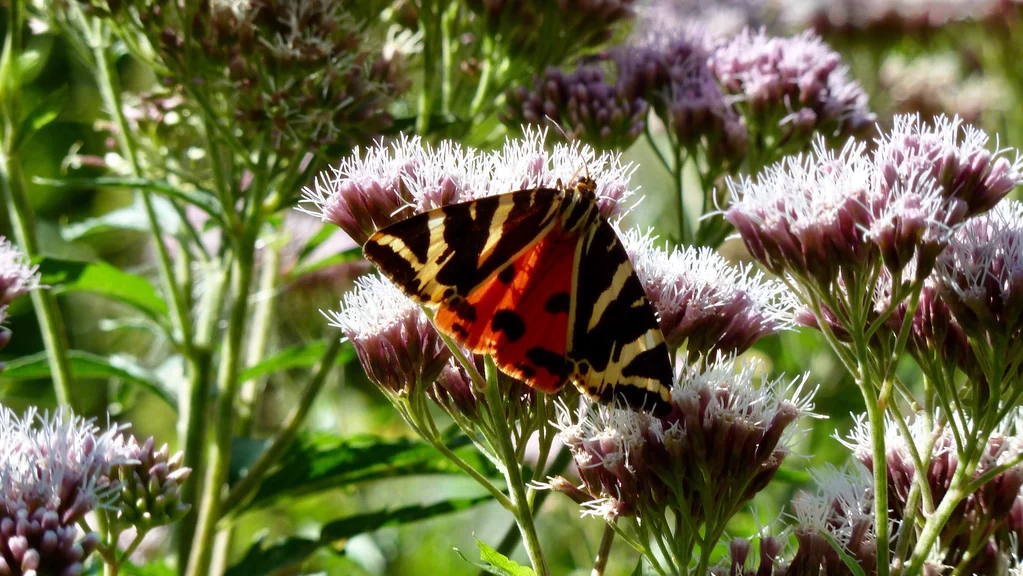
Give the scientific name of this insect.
Euplagia quadripunctaria
